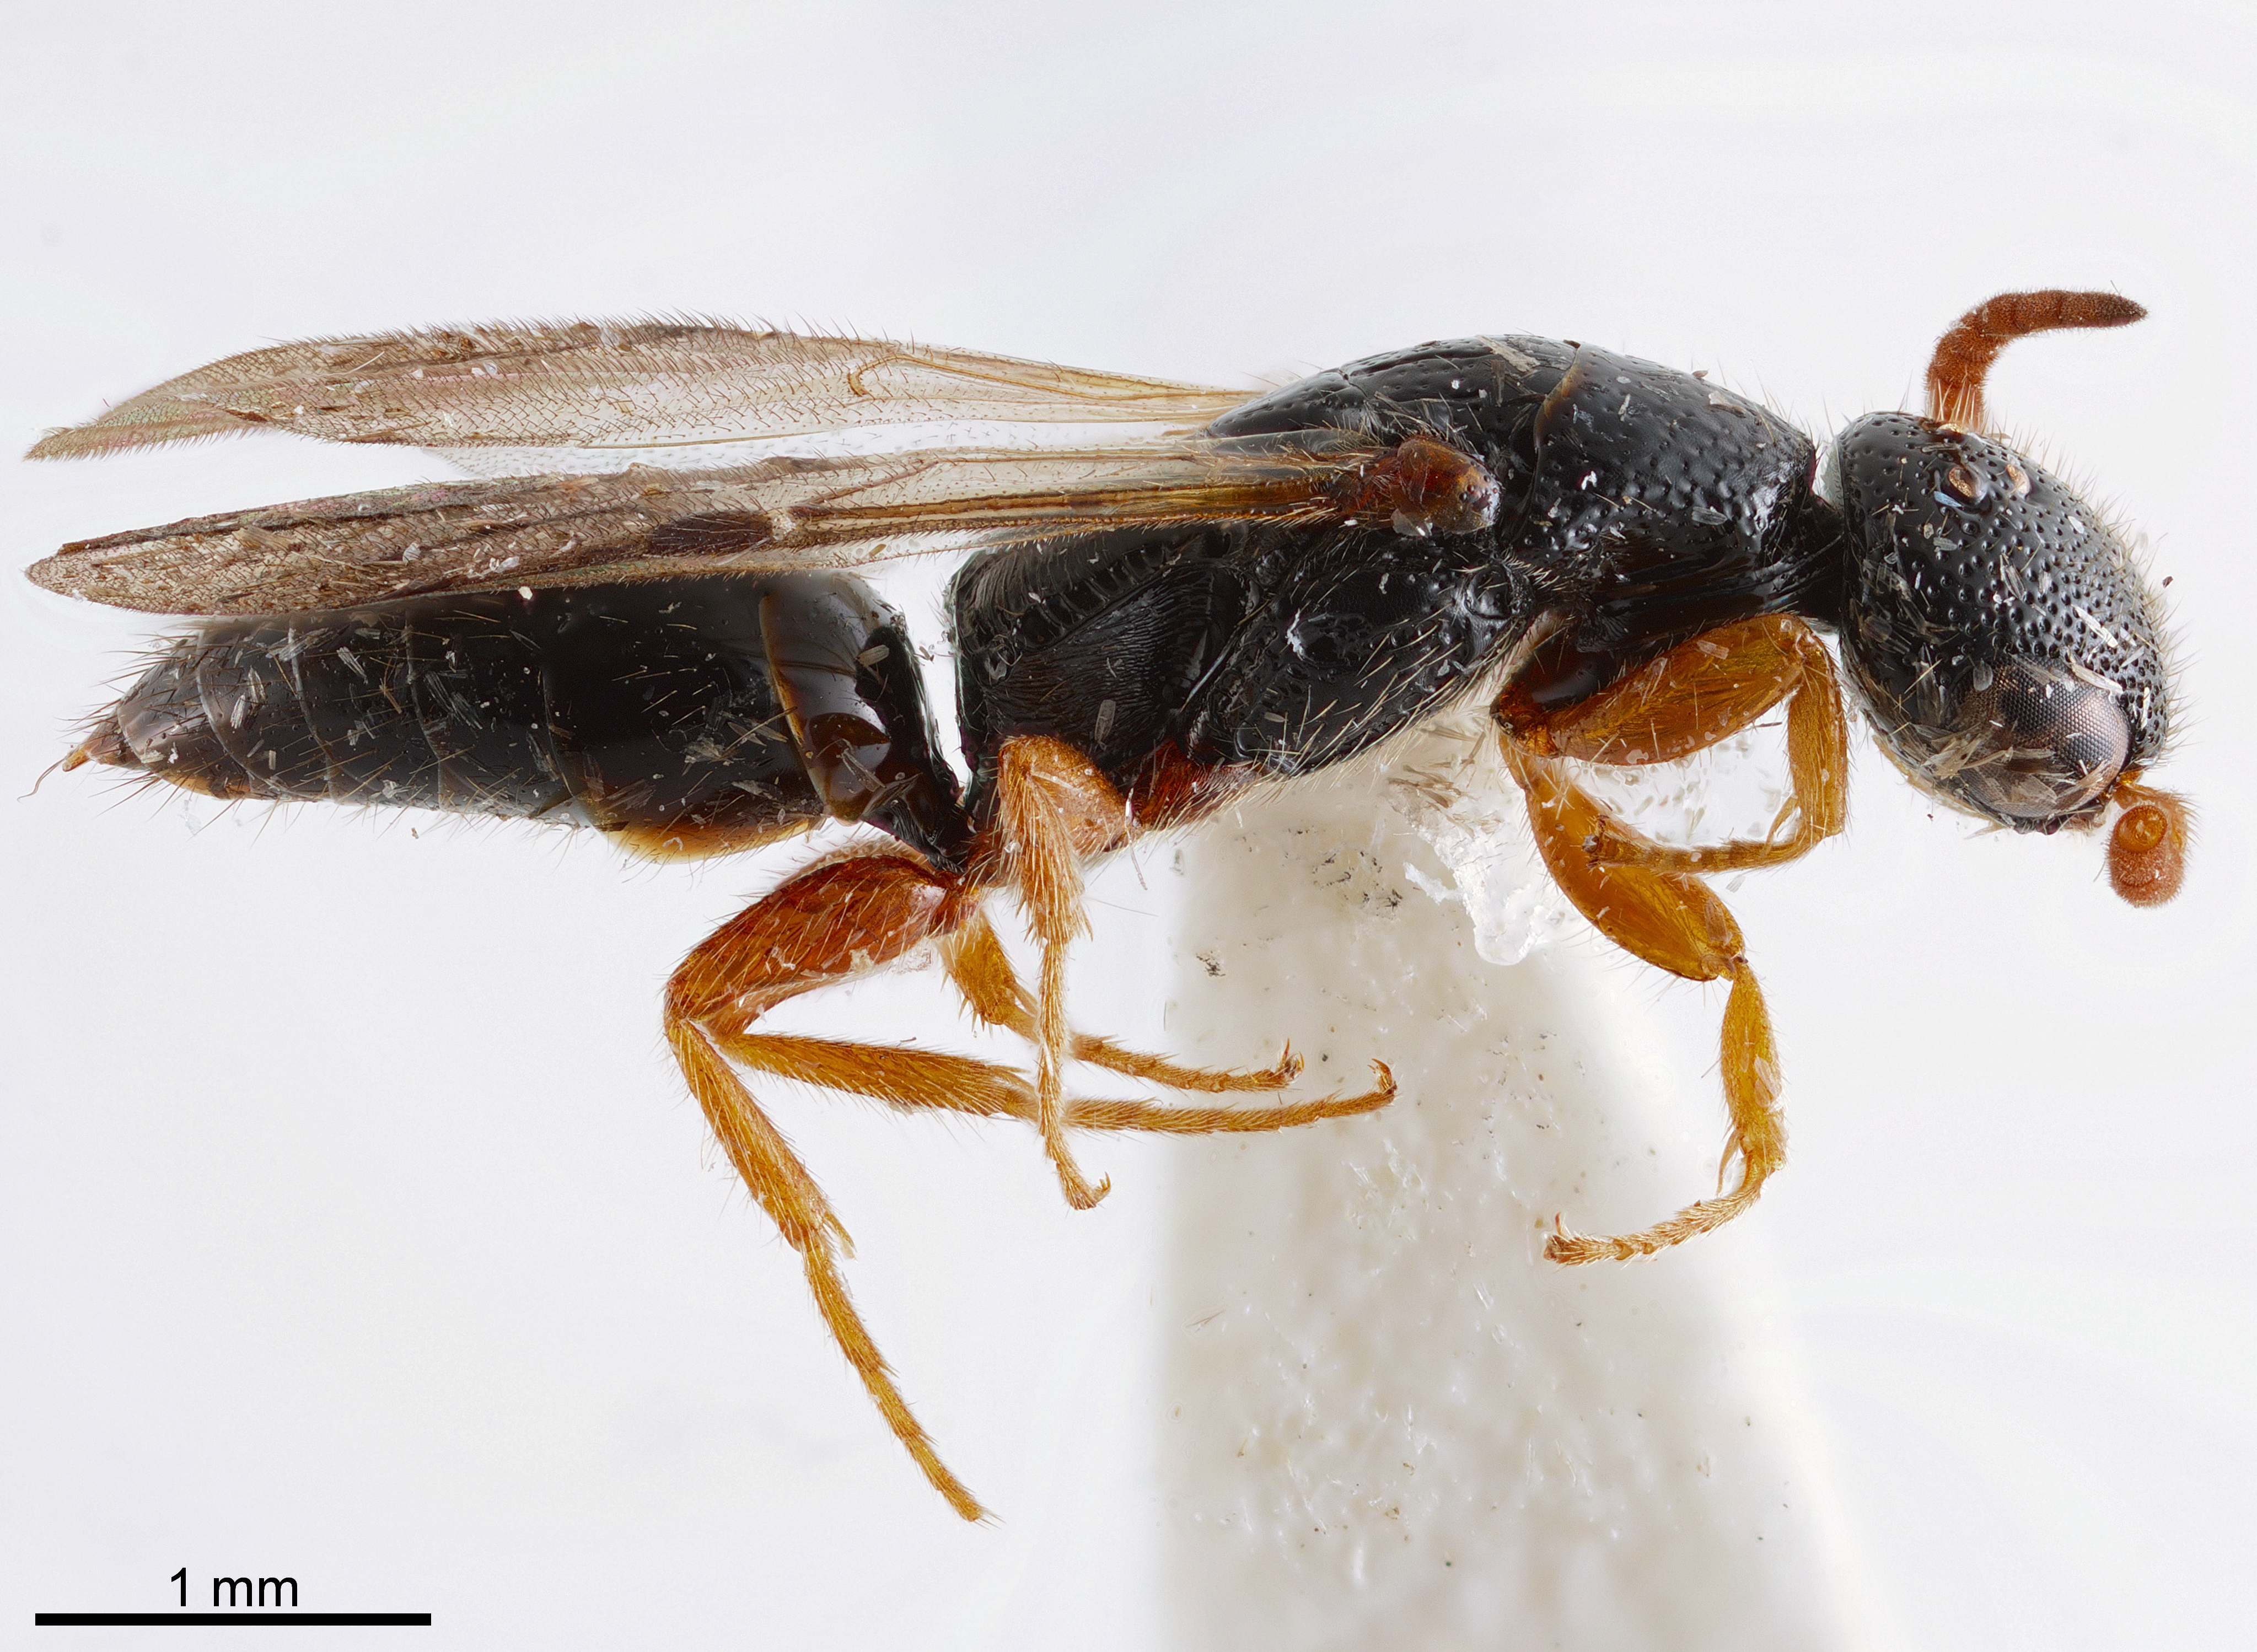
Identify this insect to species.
Homoglenus lathrobiodes
